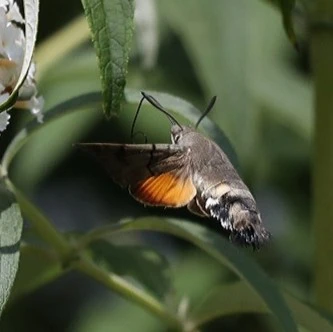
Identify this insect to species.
Macroglossum stellatarum
